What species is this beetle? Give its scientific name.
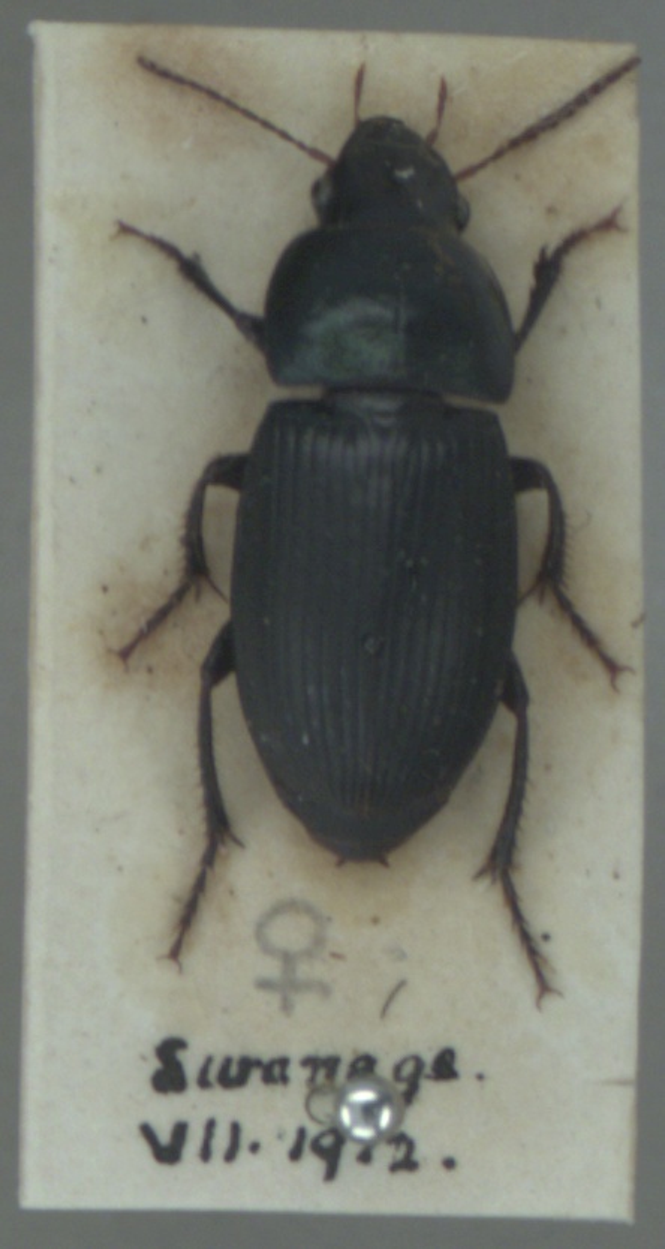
Harpalus dimidiatus
